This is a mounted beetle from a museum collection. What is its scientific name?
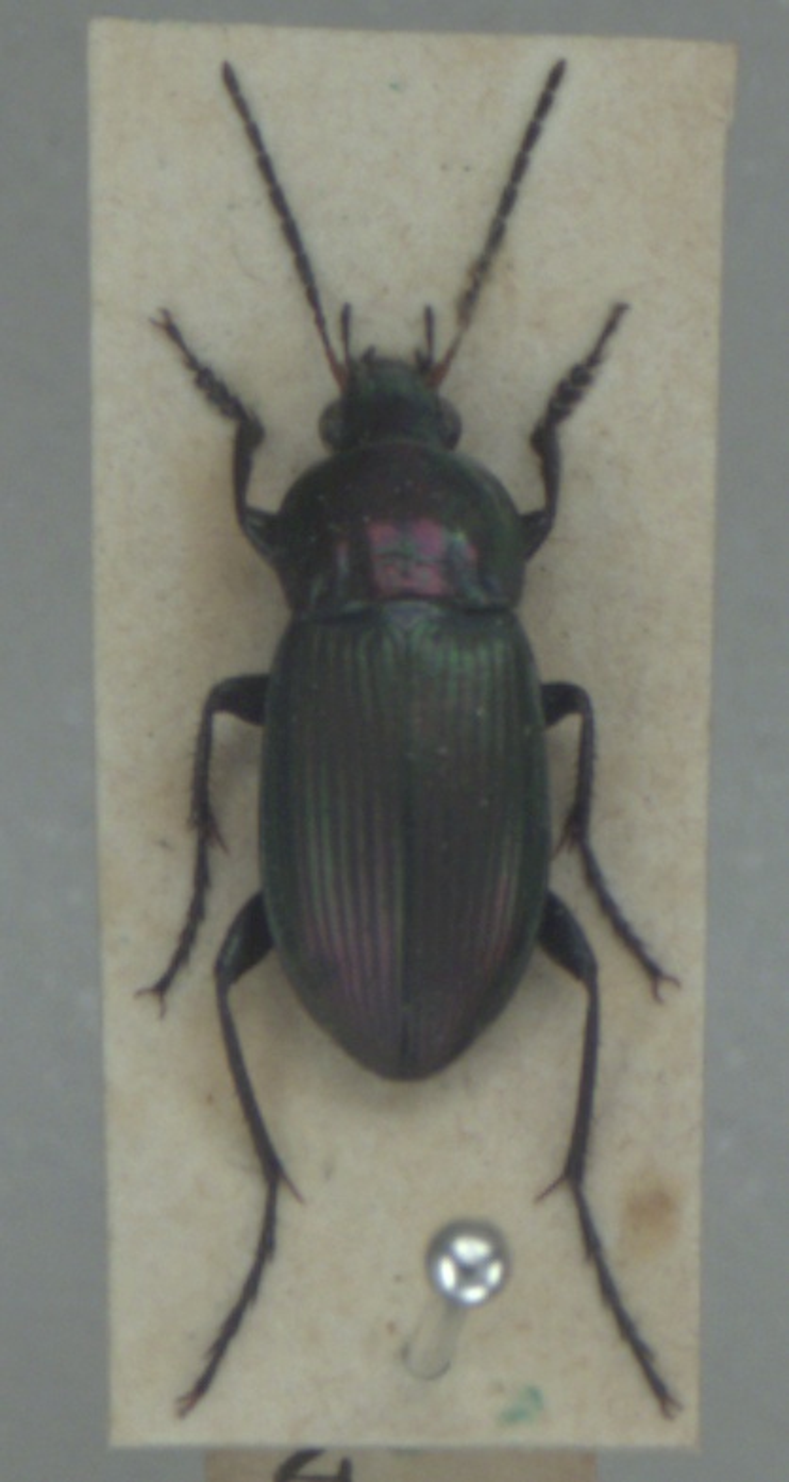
Poecilus versicolor
